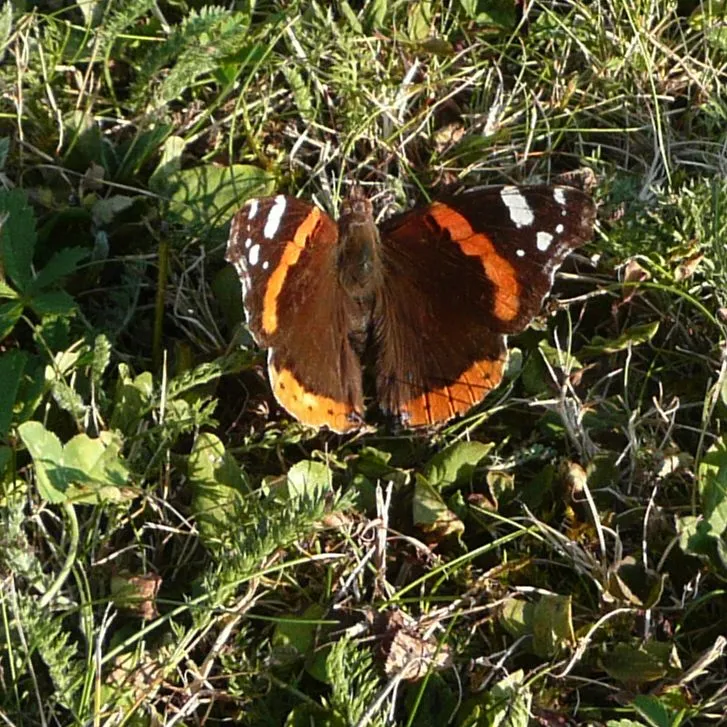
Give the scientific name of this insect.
Vanessa atalanta
